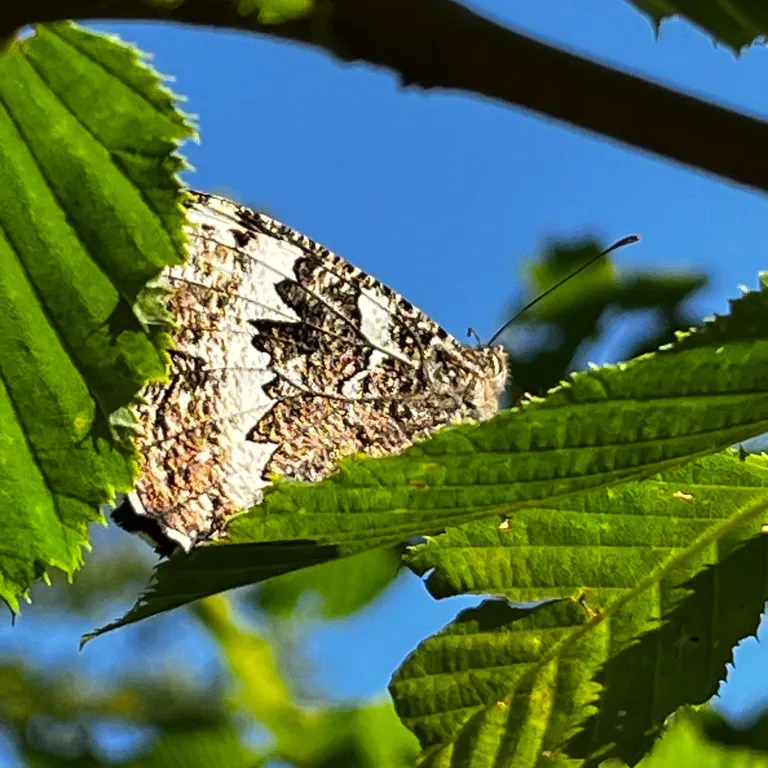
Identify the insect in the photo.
Brintesia circe
